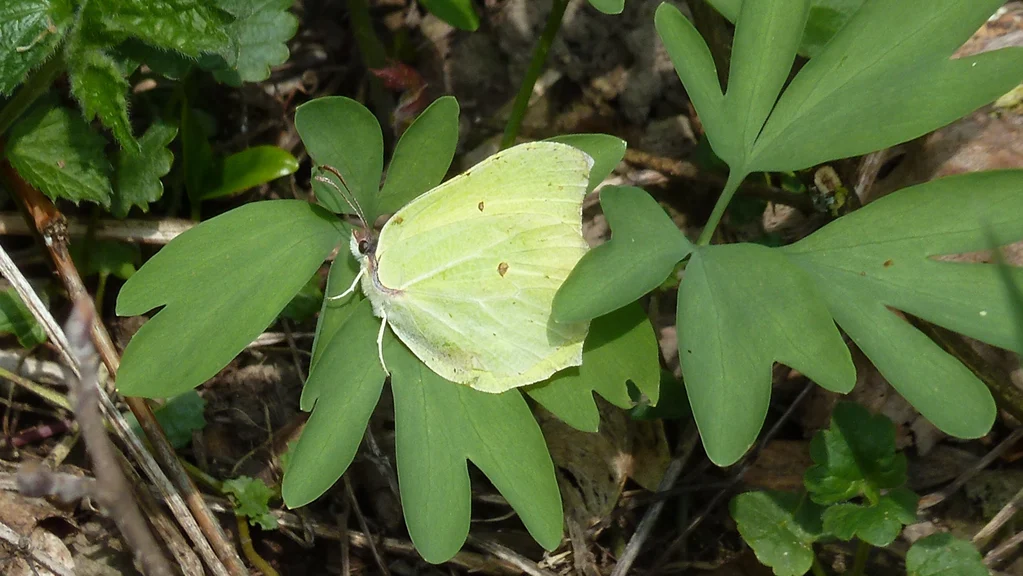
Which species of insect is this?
Gonepteryx rhamni
